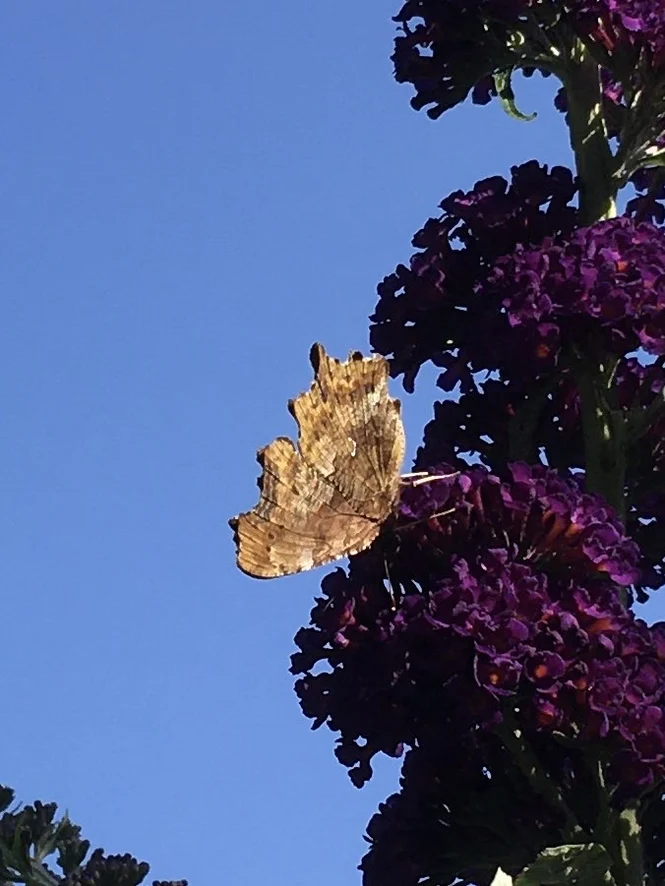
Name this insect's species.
Polygonia c-album
